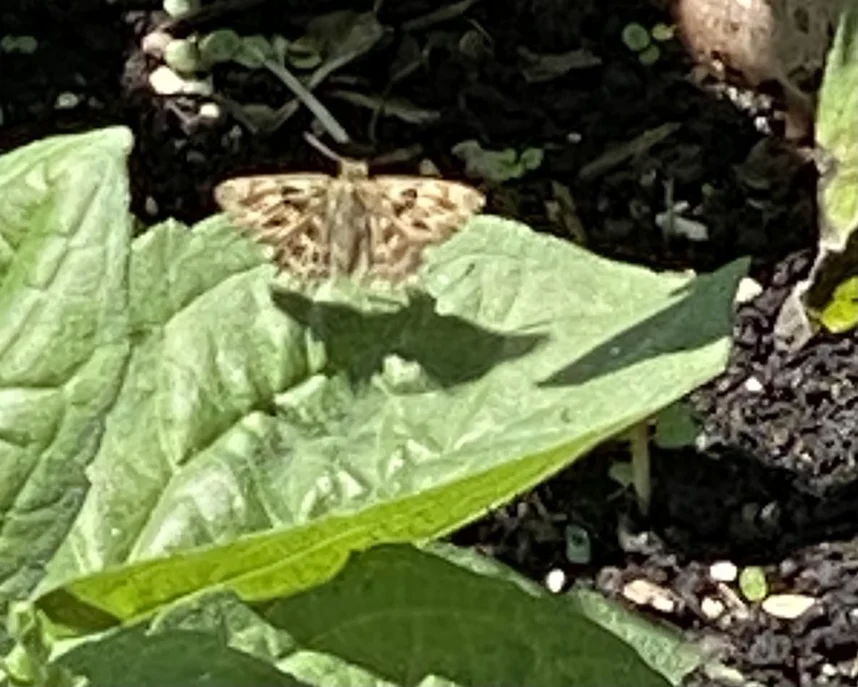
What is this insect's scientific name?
Carcharodus alceae
